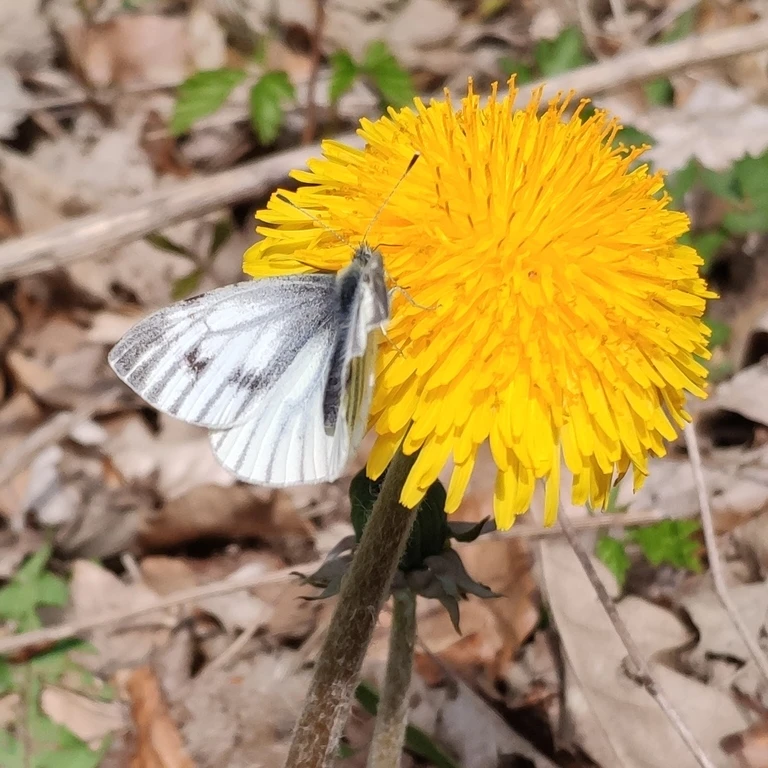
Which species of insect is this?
Pieris napi
